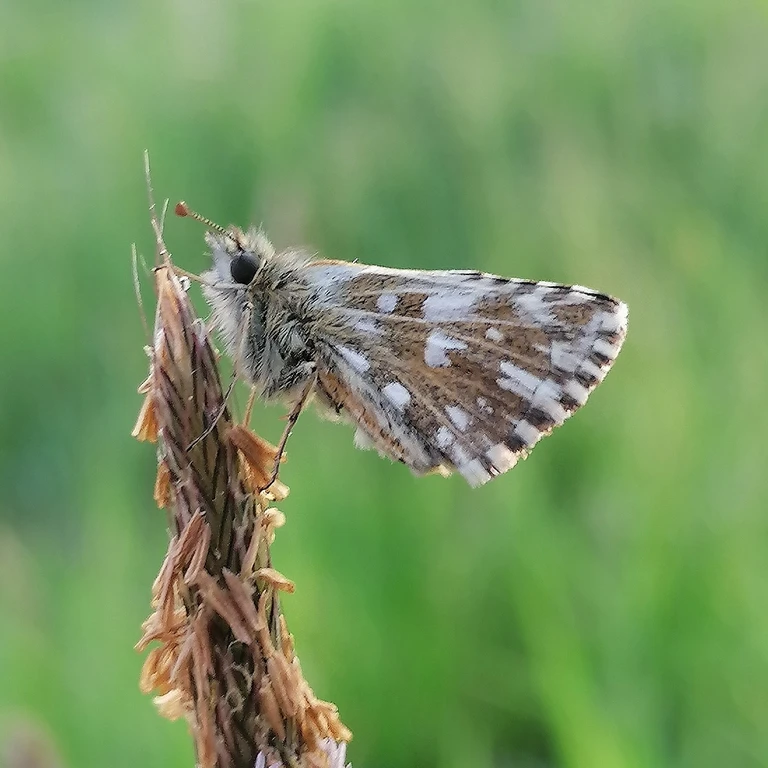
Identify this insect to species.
Pyrgus malvae
